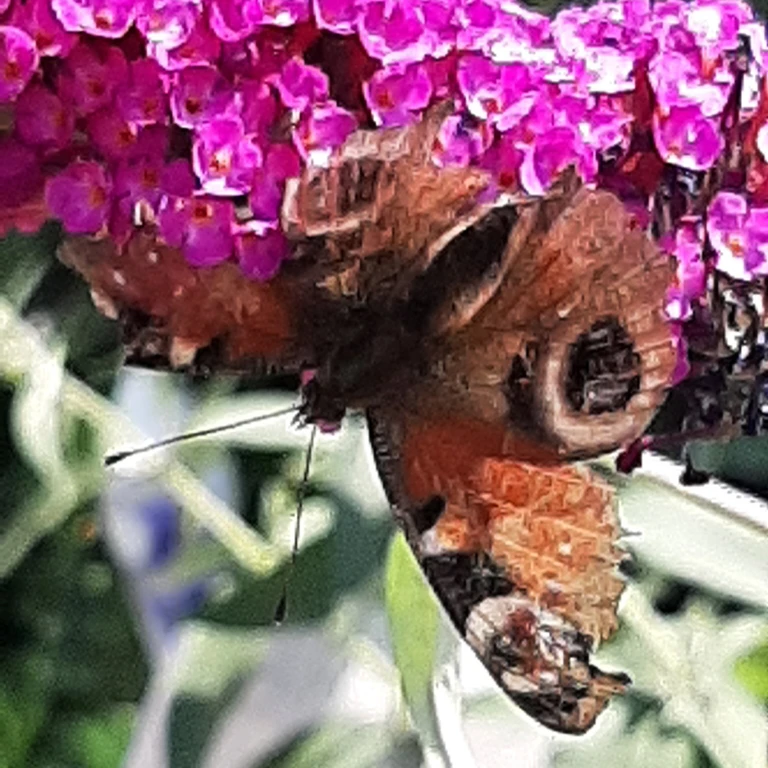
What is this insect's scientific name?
Aglais io
